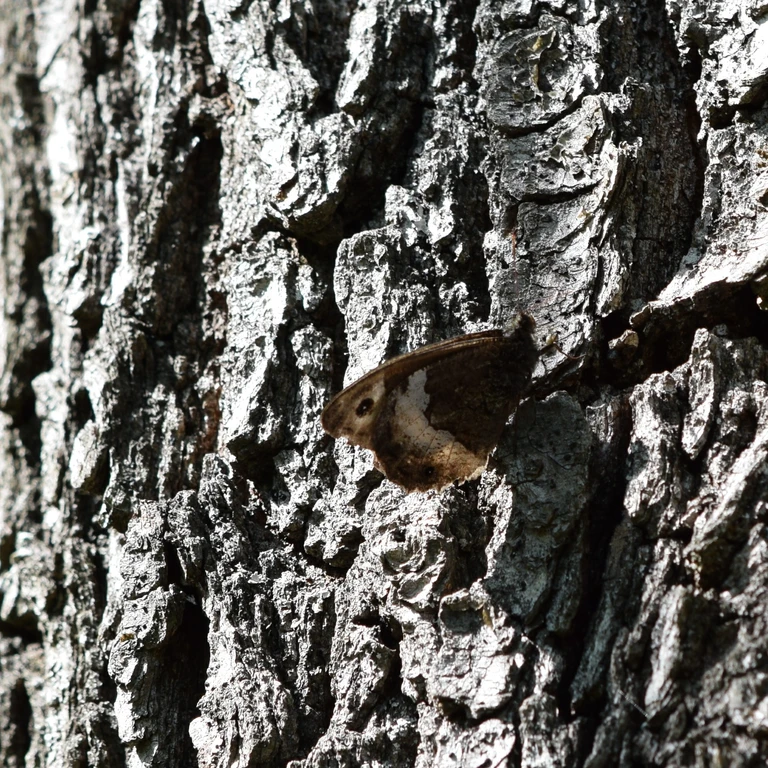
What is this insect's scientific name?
Hipparchia fagi
